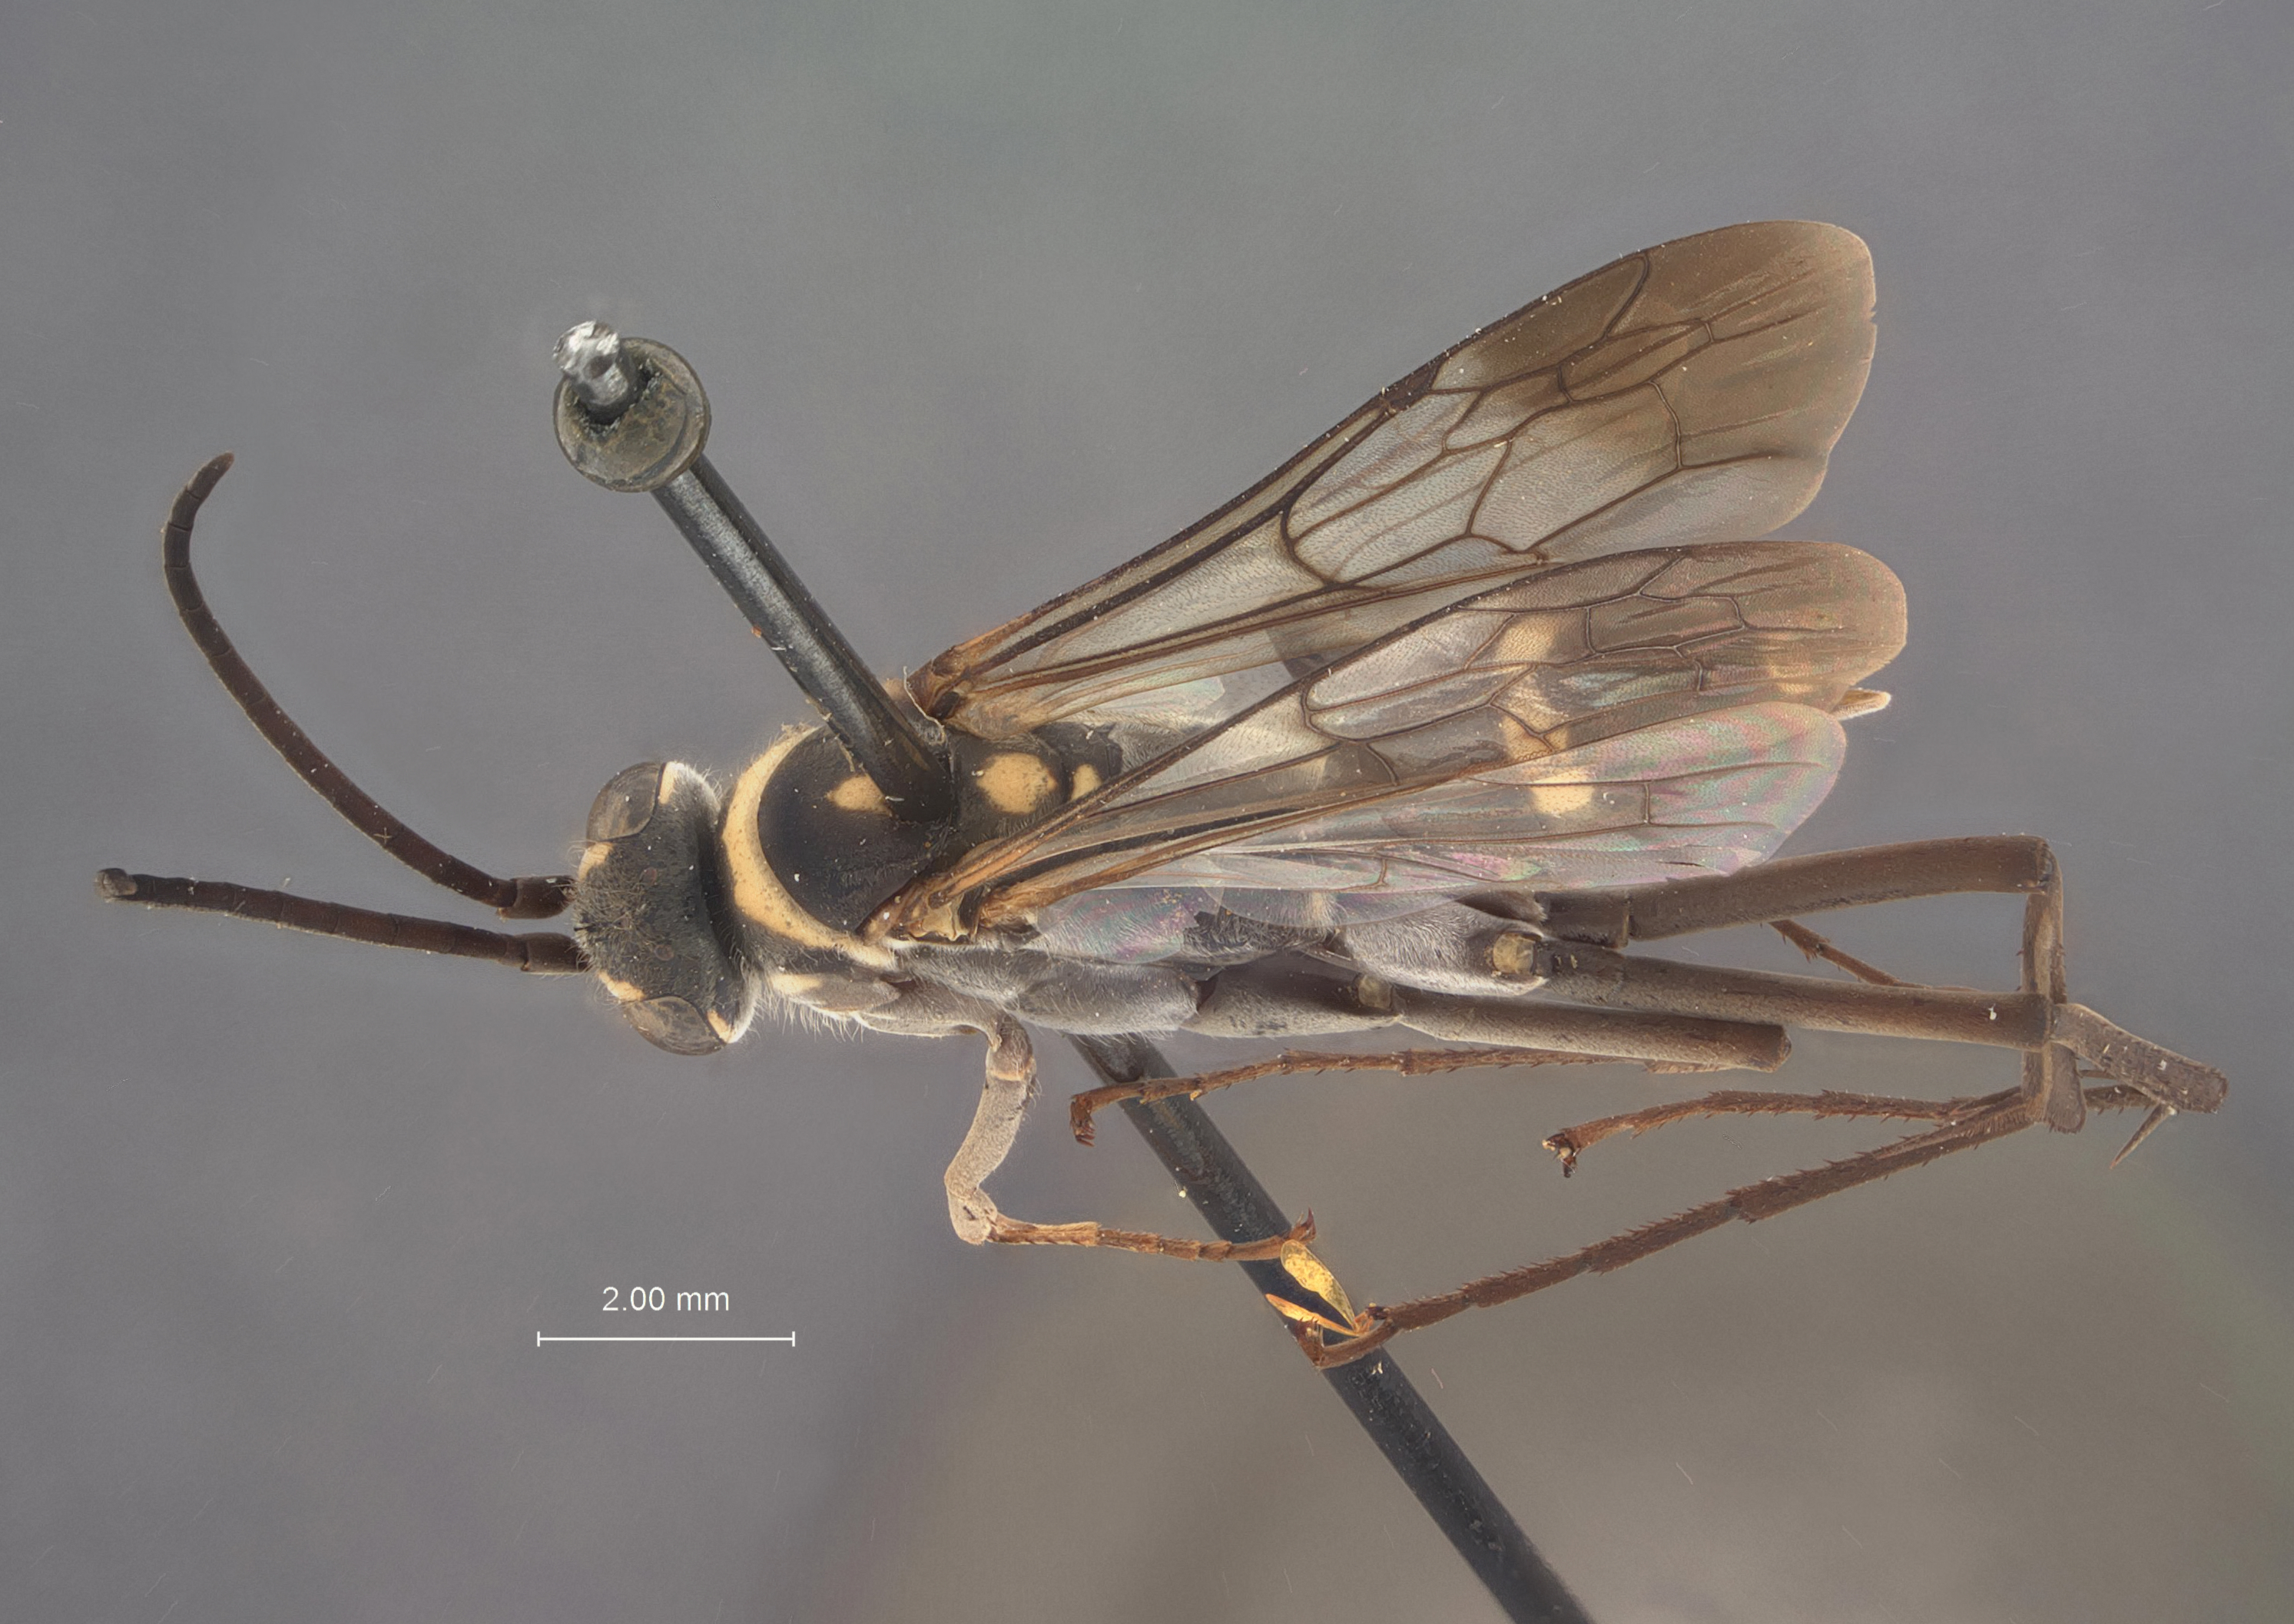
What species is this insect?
Notocyphus dorsalis
